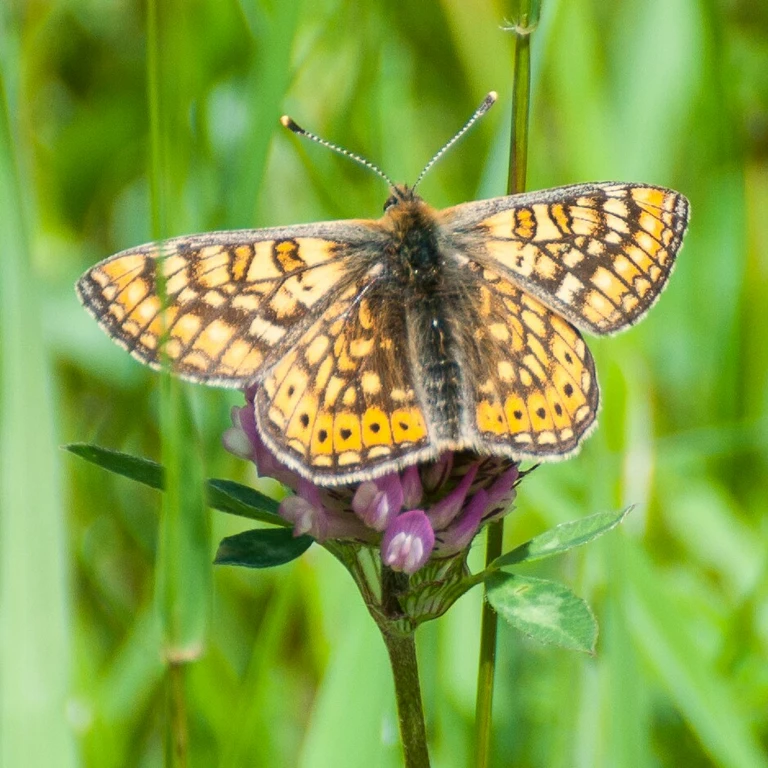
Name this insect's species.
Euphydryas aurinia
